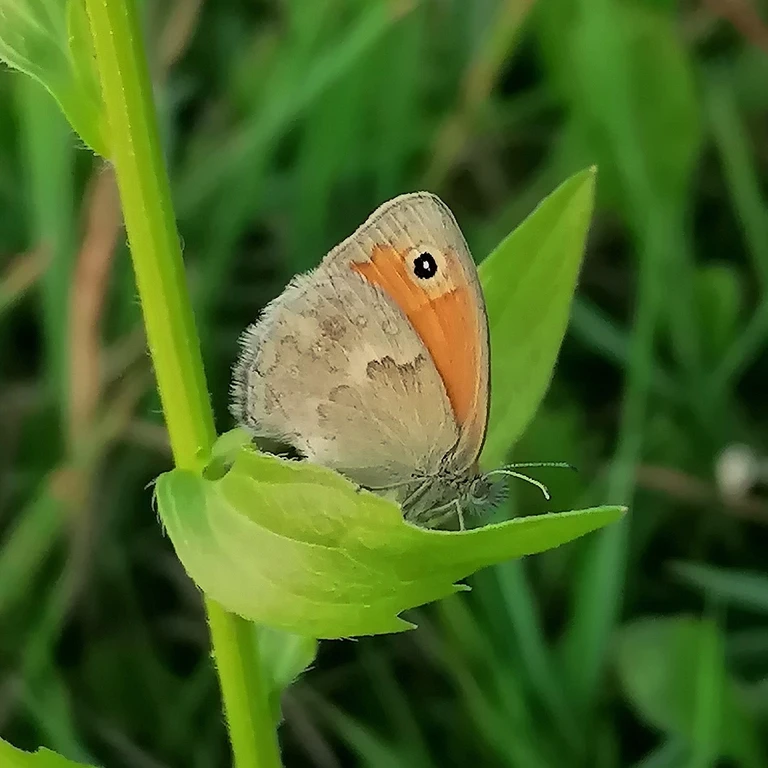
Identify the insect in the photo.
Coenonympha pamphilus
